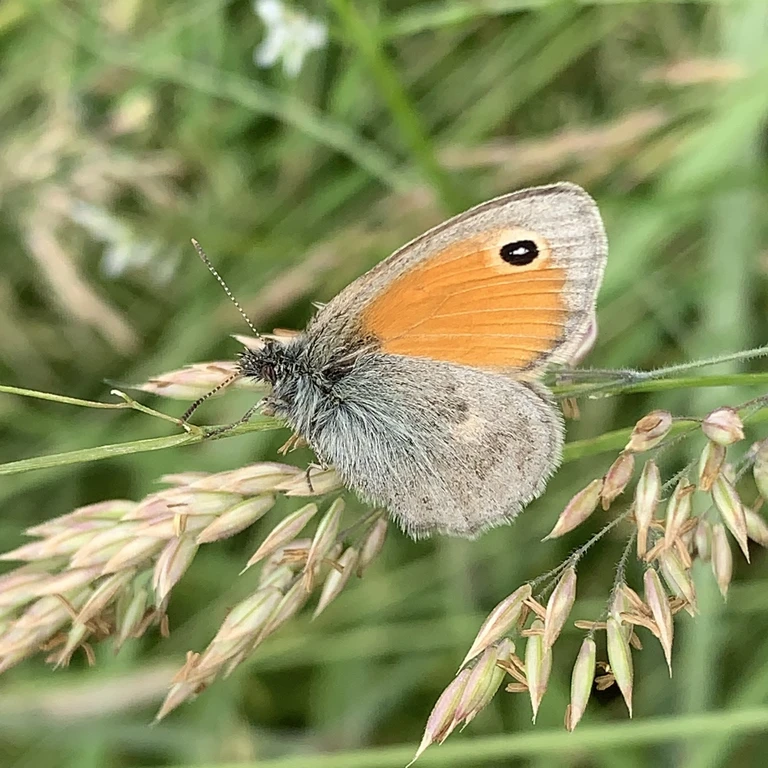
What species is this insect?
Coenonympha pamphilus
